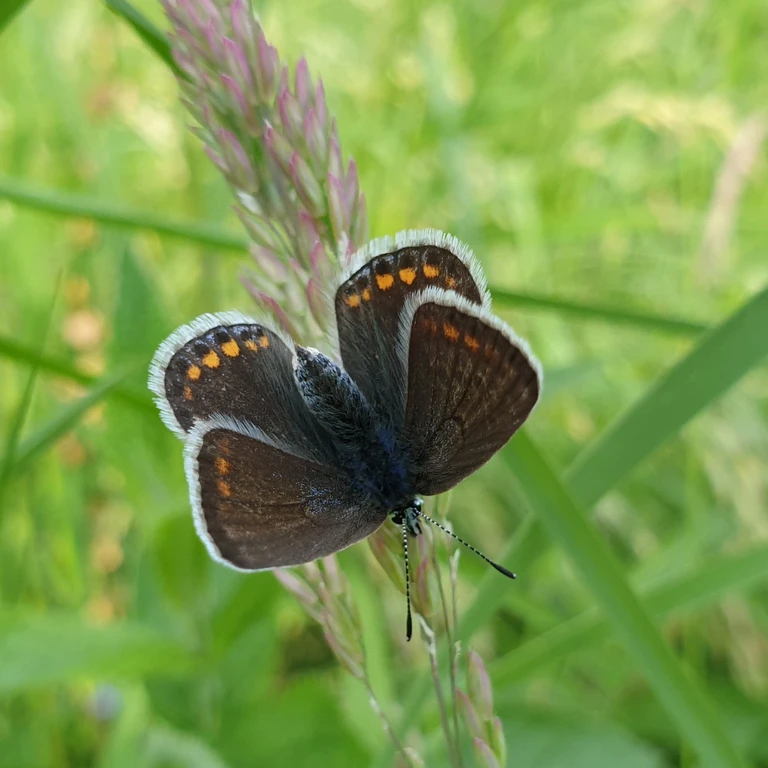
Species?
Polyommatus icarus
